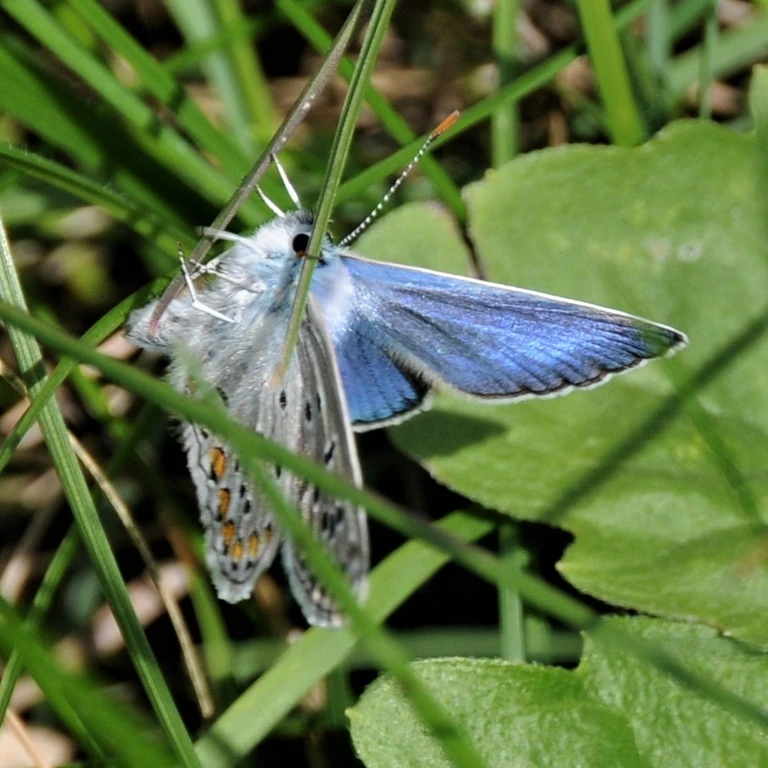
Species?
Polyommatus icarus
